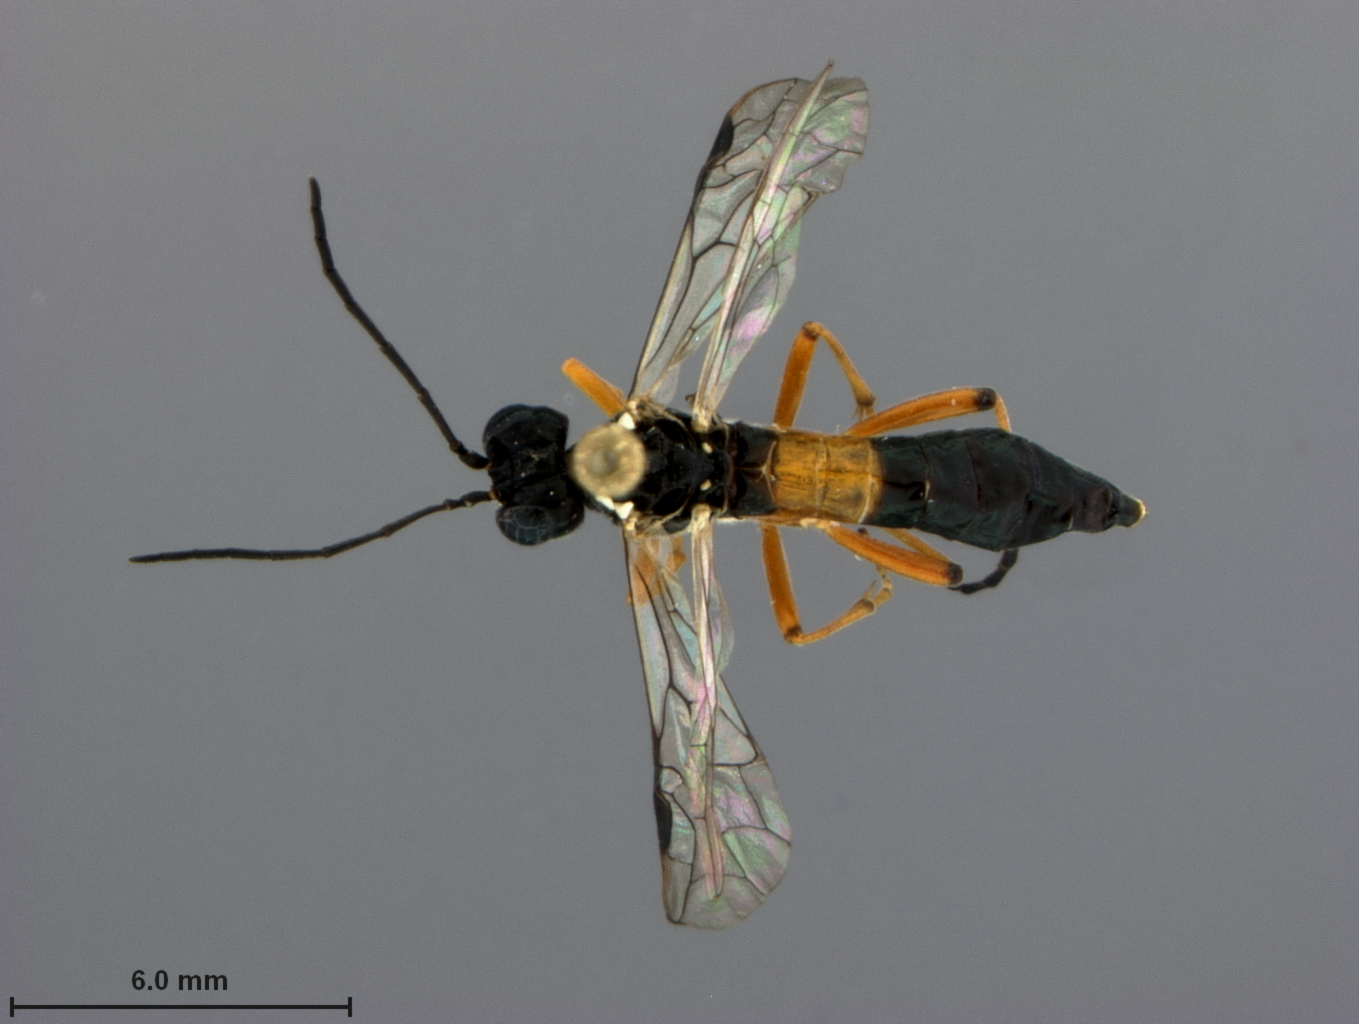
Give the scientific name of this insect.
Tenthredo fernowi
